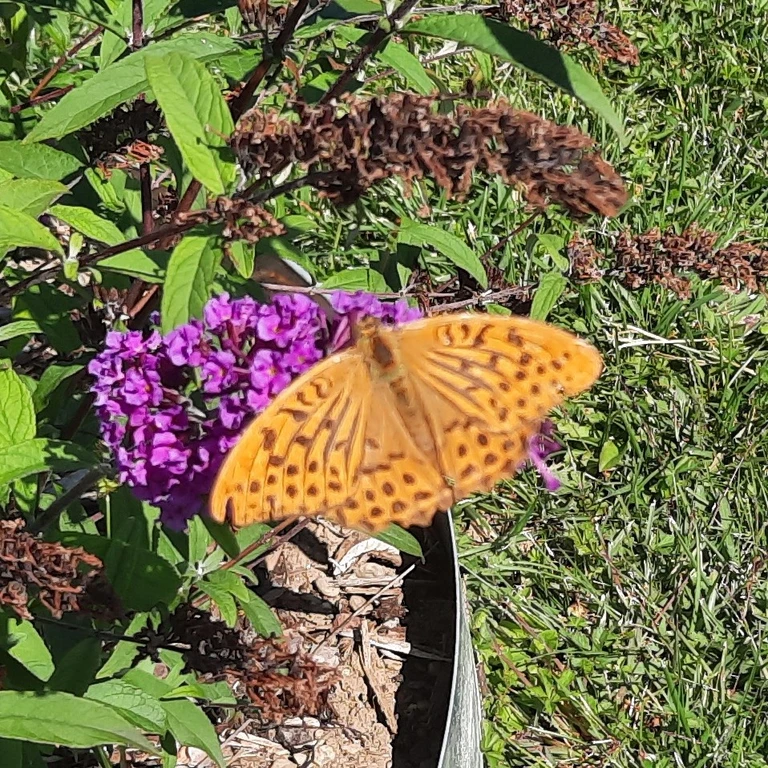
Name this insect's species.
Argynnis paphia
